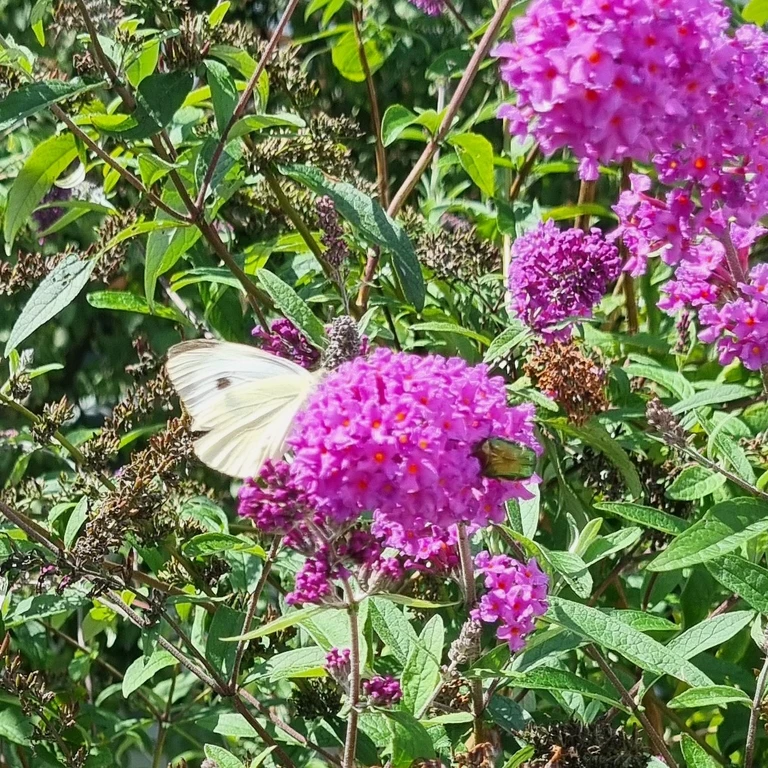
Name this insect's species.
Pieris brassicae
